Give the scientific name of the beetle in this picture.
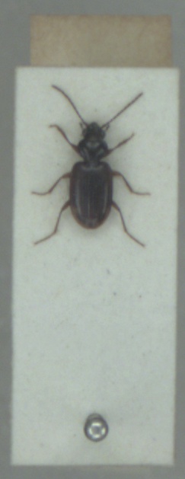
Bembidion lunulatum
